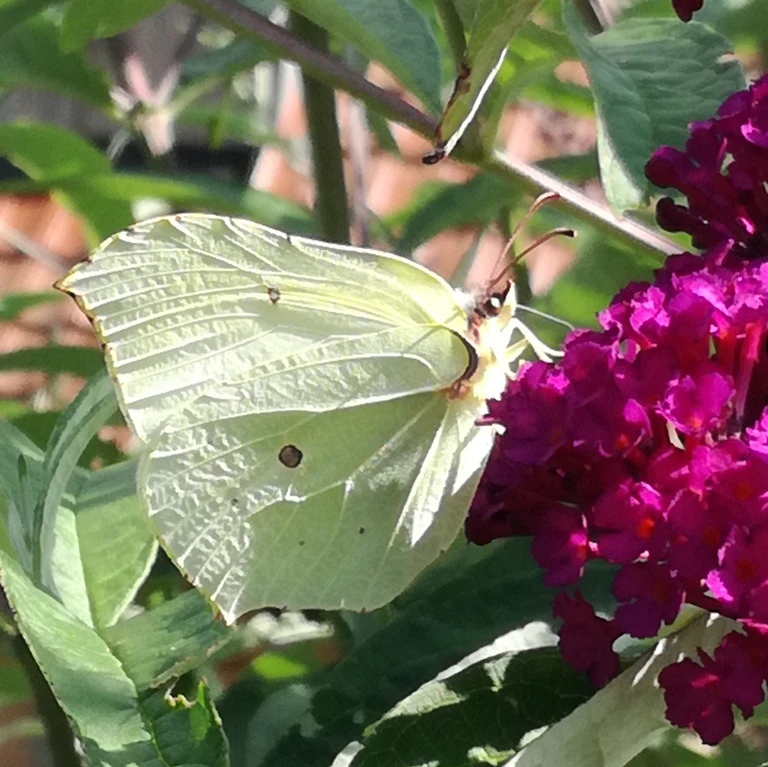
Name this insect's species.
Gonepteryx rhamni
